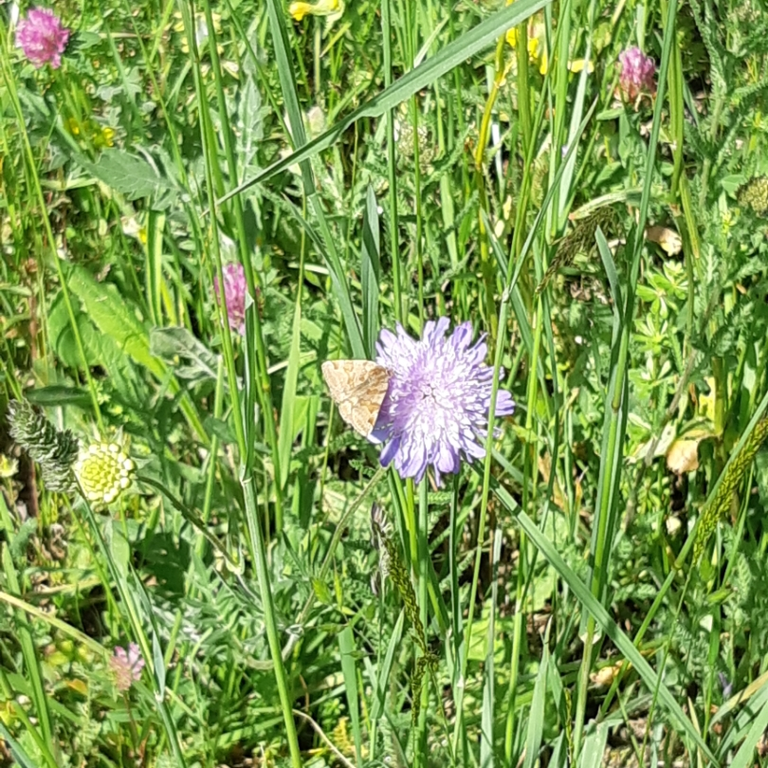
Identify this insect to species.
Euclidia glyphica
